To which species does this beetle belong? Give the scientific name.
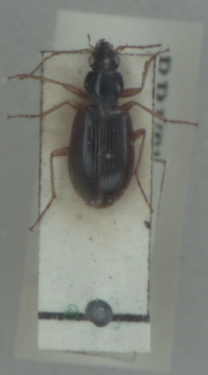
Paranchus albipes
